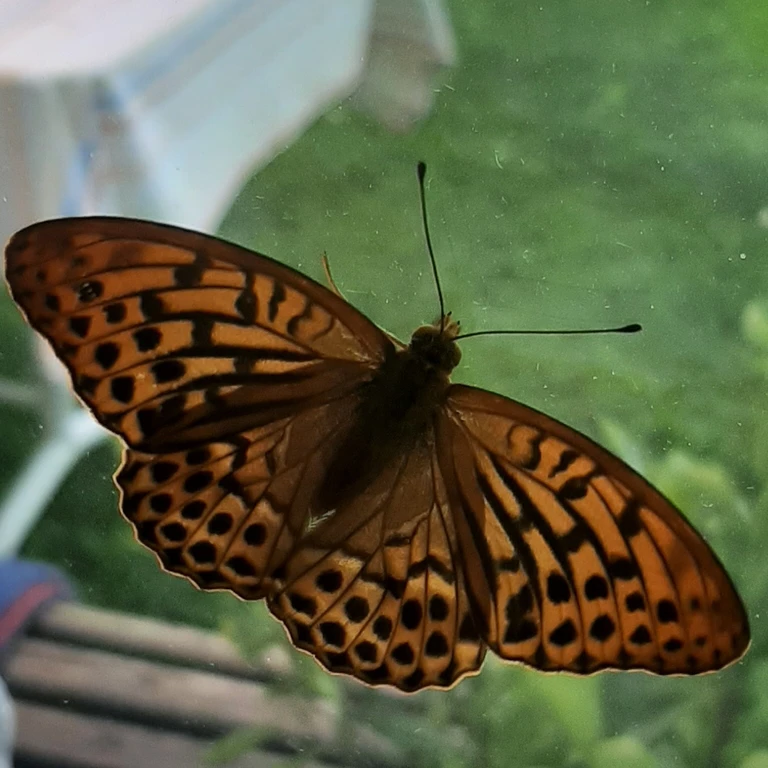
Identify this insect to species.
Argynnis paphia
